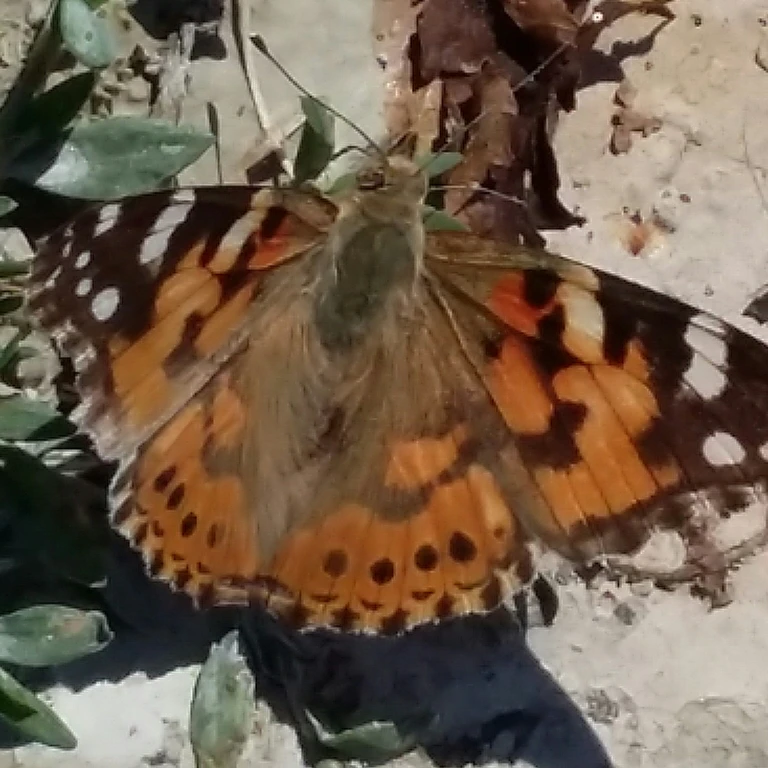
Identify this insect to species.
Vanessa cardui
